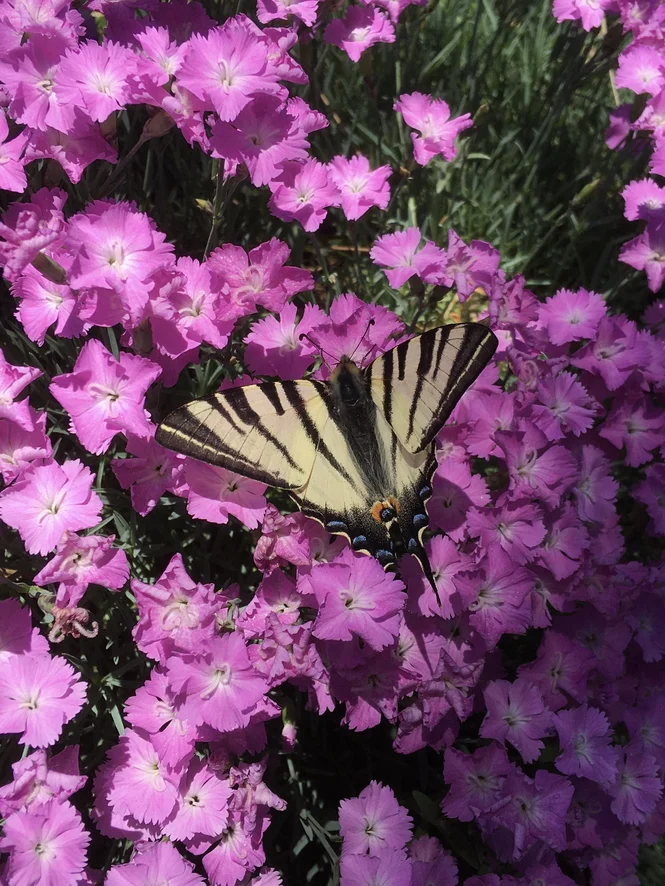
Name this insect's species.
Iphiclides podalirius
